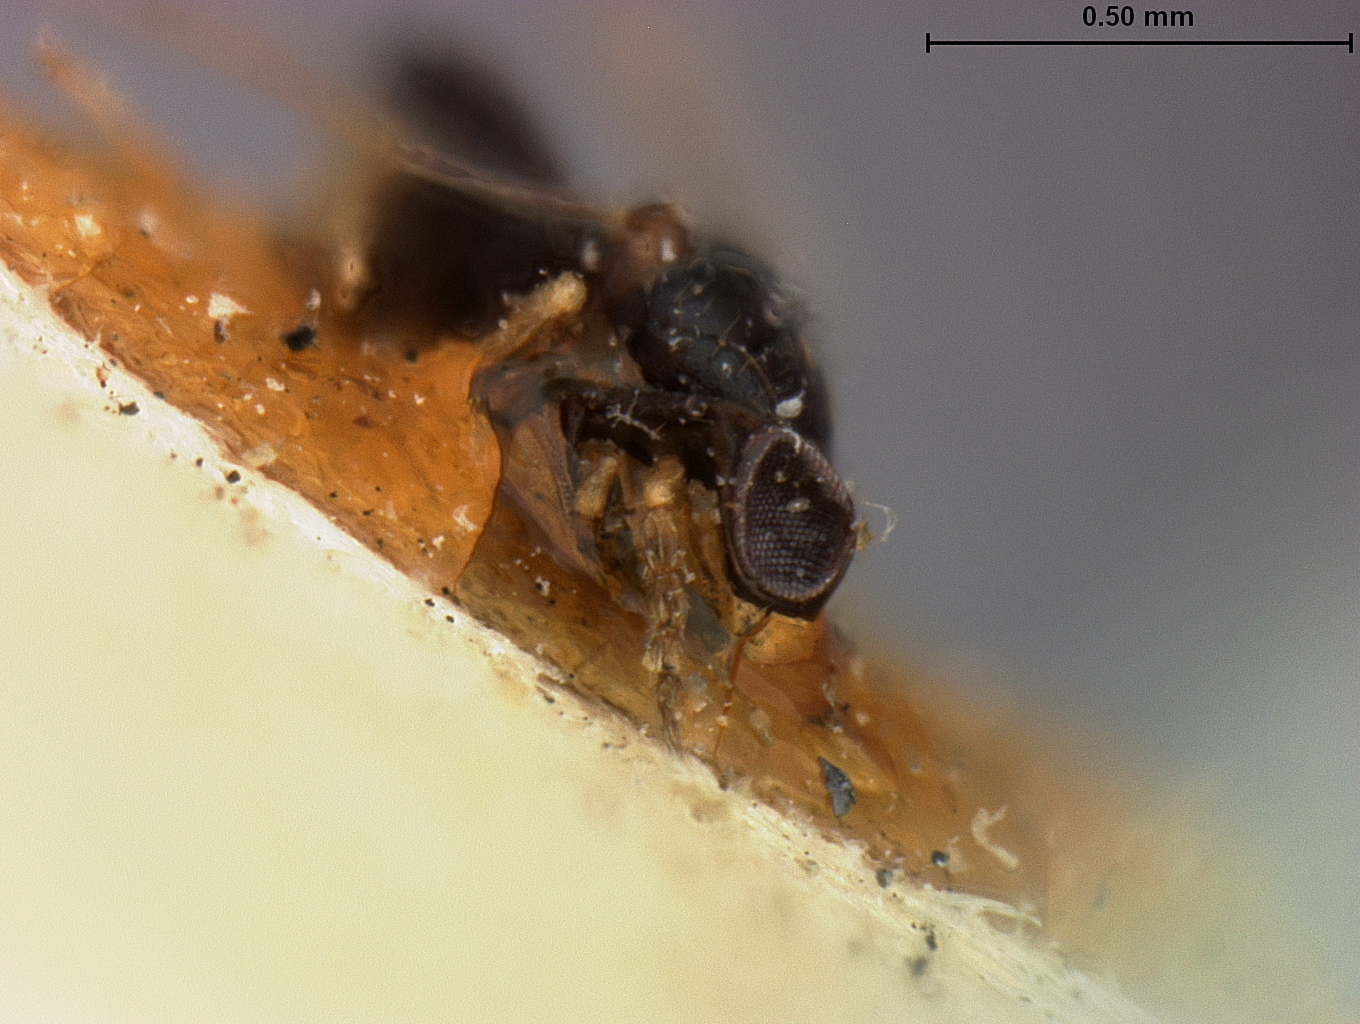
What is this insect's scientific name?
Hyperteles blastophagi
